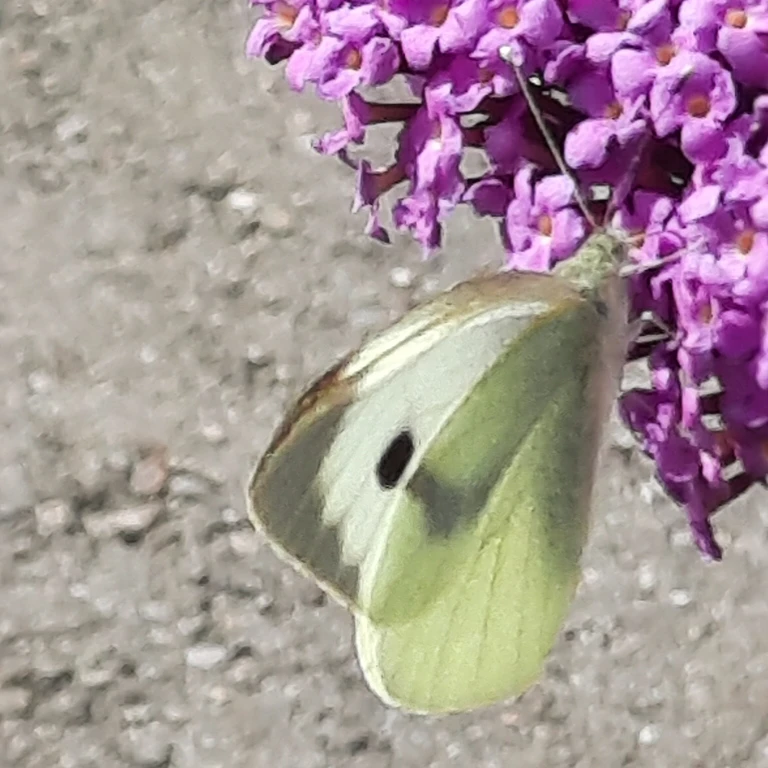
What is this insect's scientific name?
Pieris brassicae
